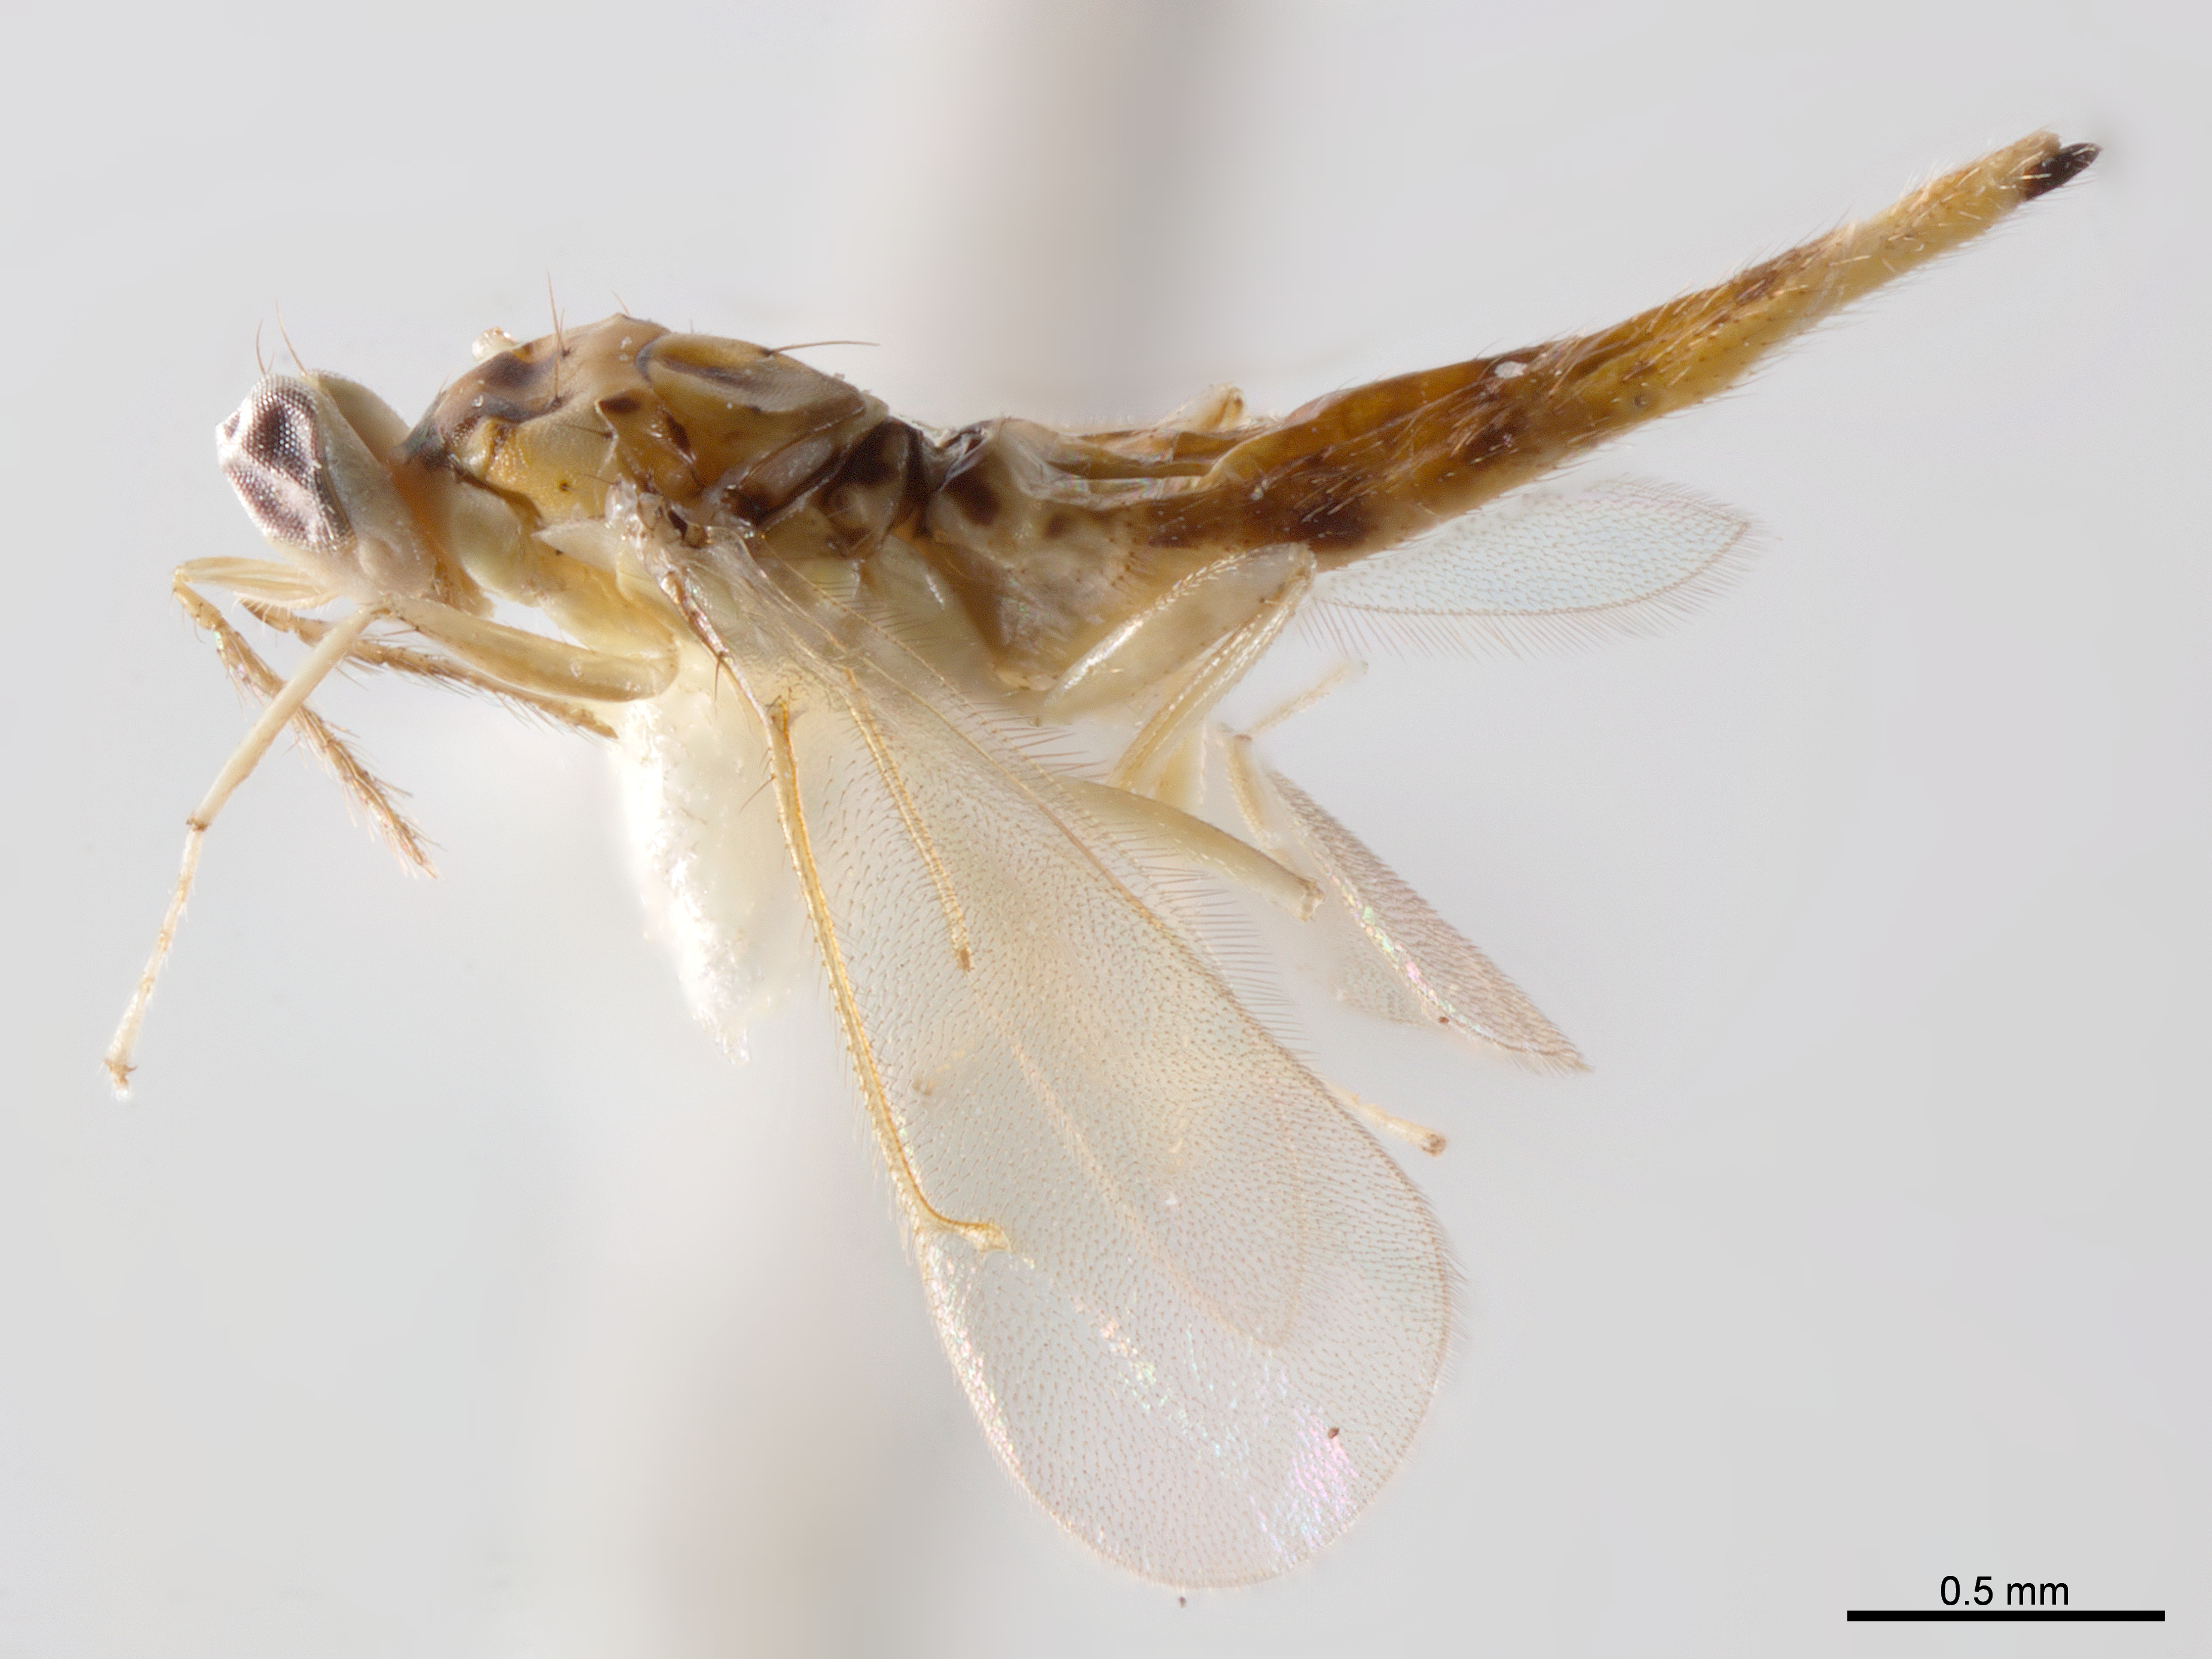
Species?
Chrysonotomyia maculata
